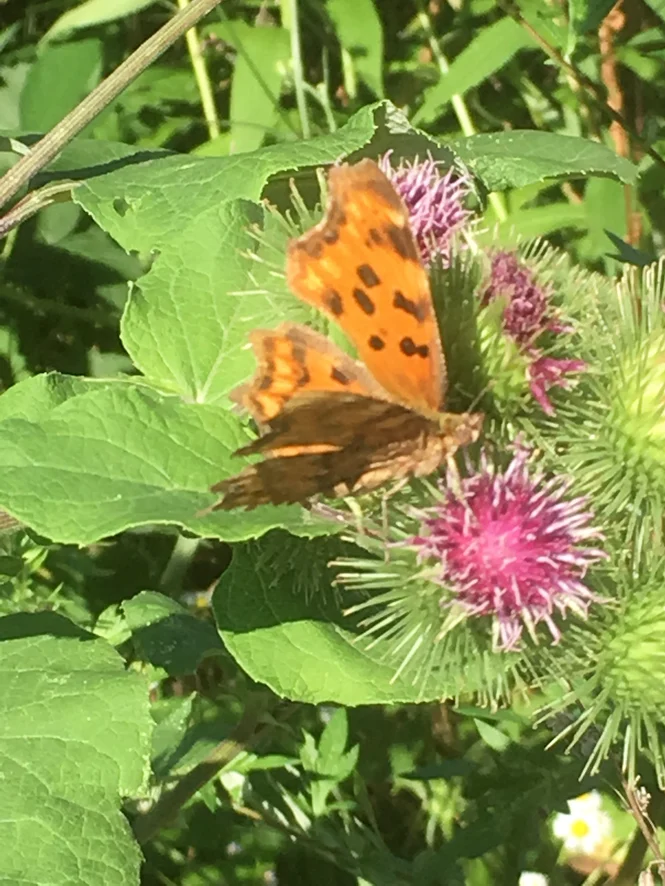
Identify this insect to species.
Polygonia c-album
